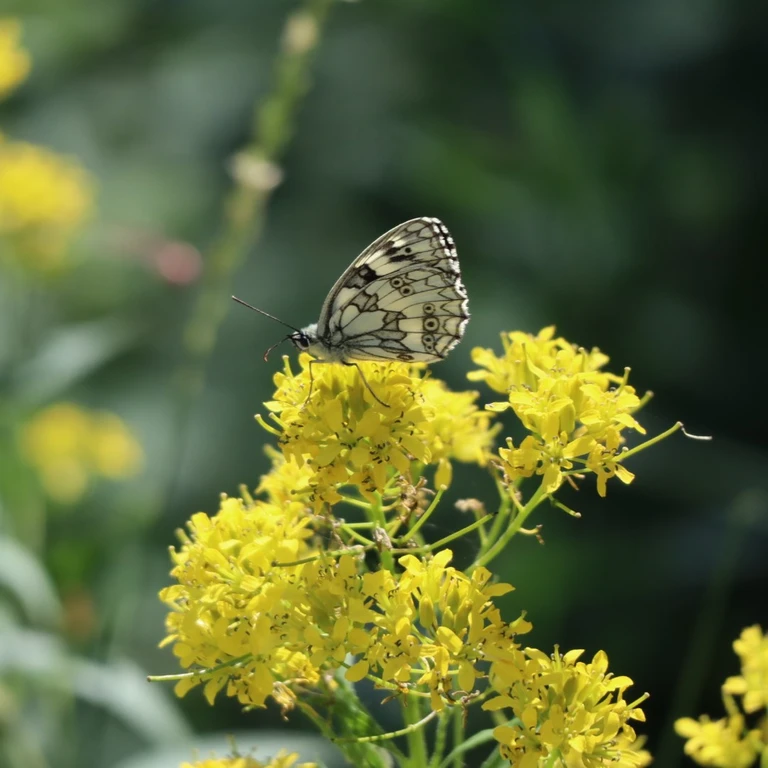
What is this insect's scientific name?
Melanargia galathea
